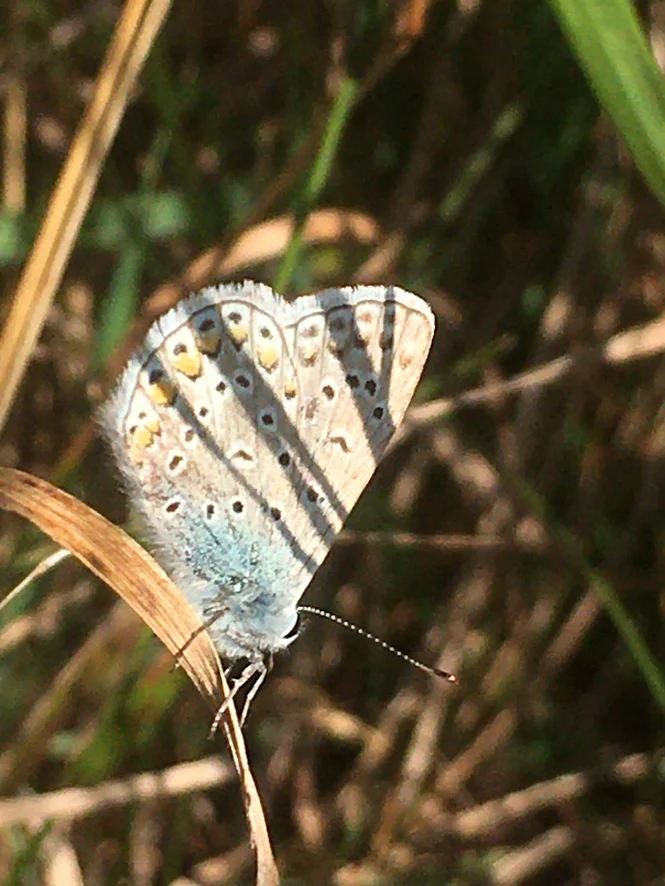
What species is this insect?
Polyommatus icarus
